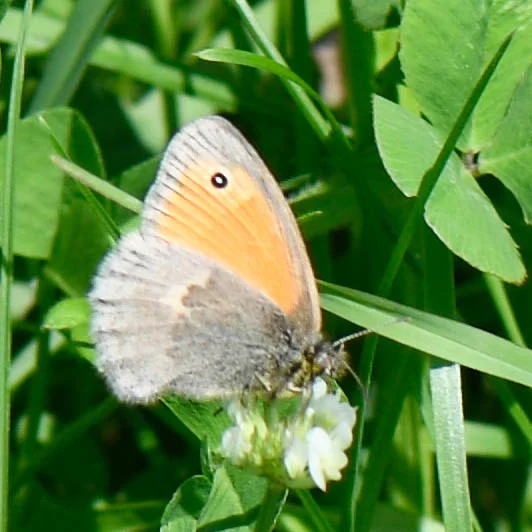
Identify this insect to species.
Coenonympha pamphilus
